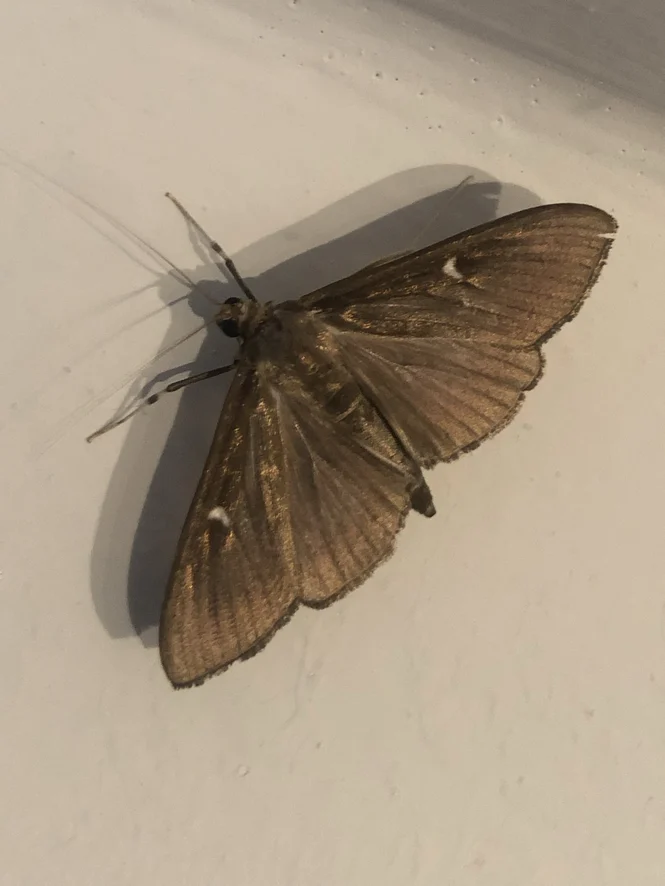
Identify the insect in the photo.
Cydalima perspectalis
